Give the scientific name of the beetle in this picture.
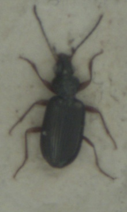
Bembidion decorum
